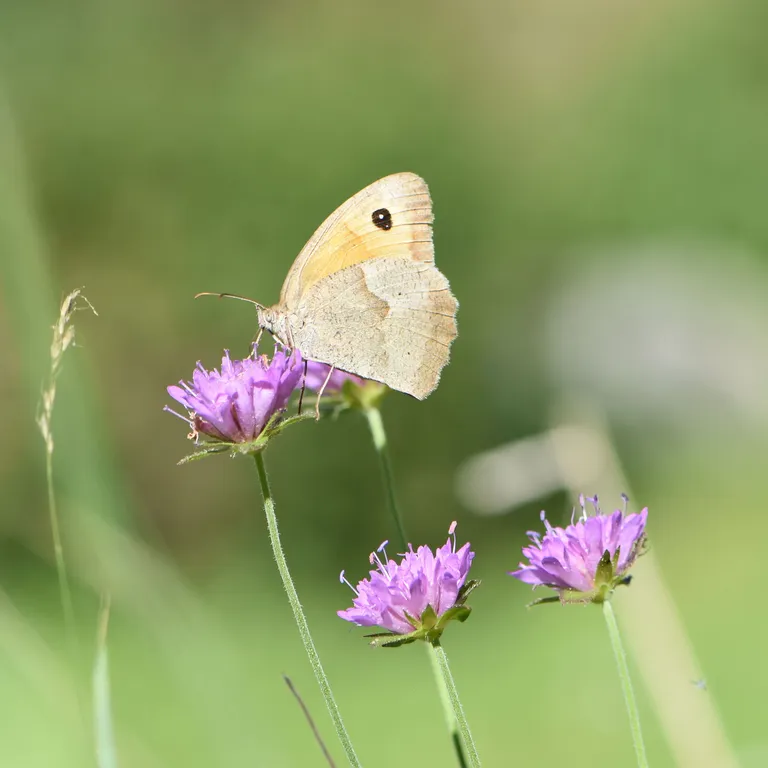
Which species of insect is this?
Maniola jurtina
